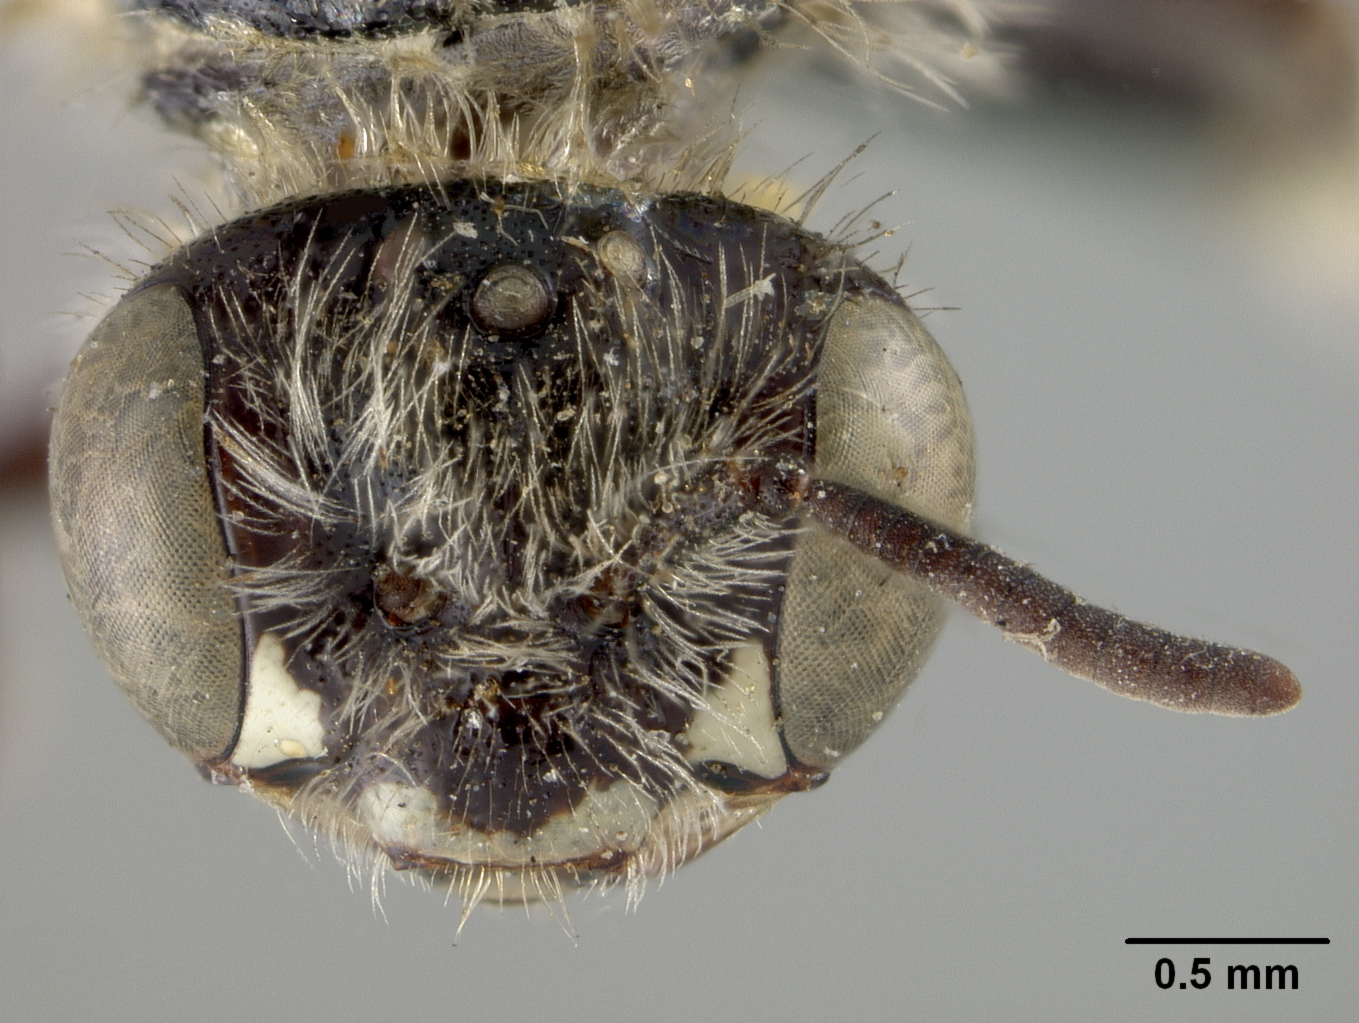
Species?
Calliopsis verbenae
